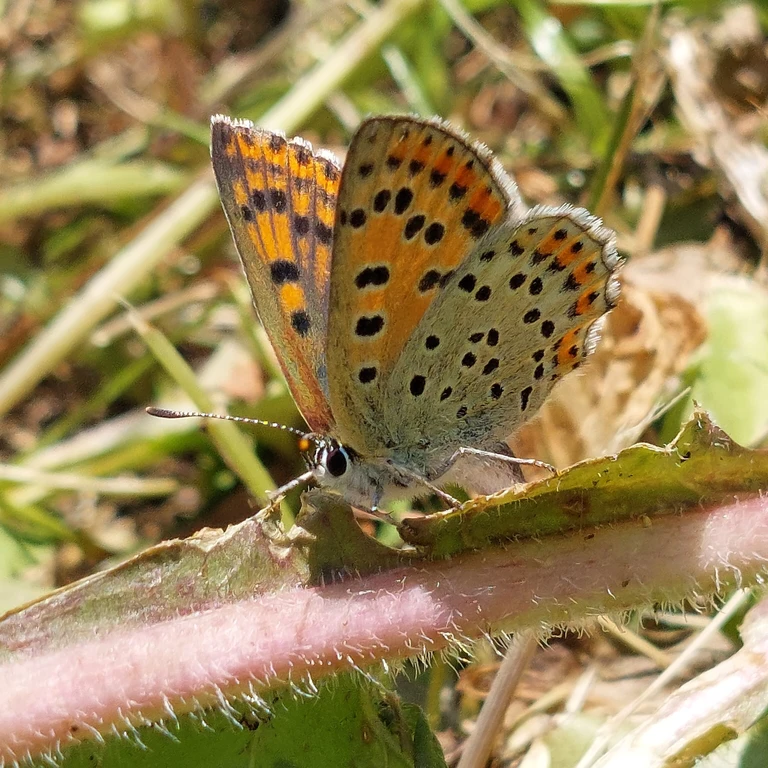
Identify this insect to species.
Lycaena tityrus (also Loweia tityrus)
